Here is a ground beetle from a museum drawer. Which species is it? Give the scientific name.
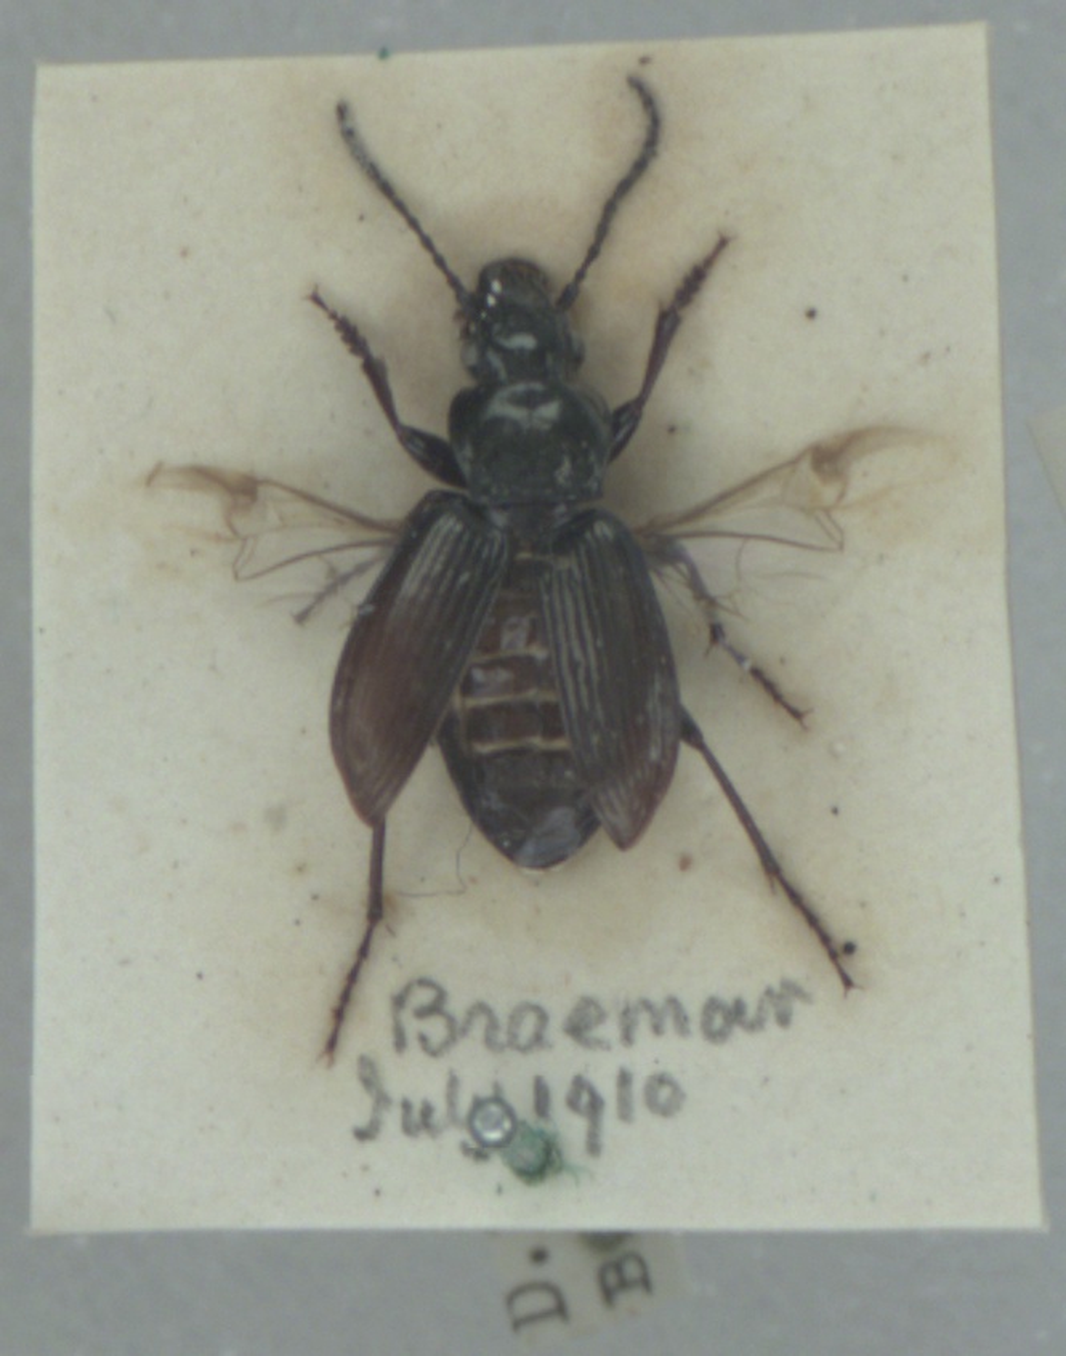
Pterostichus oblongopunctatus
